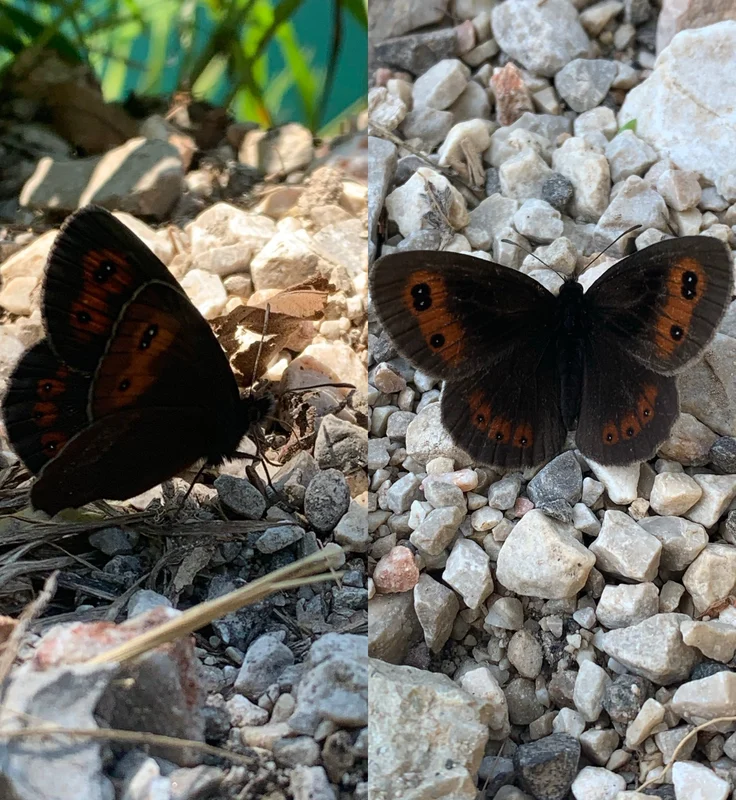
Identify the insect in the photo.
Erebia aethiops
